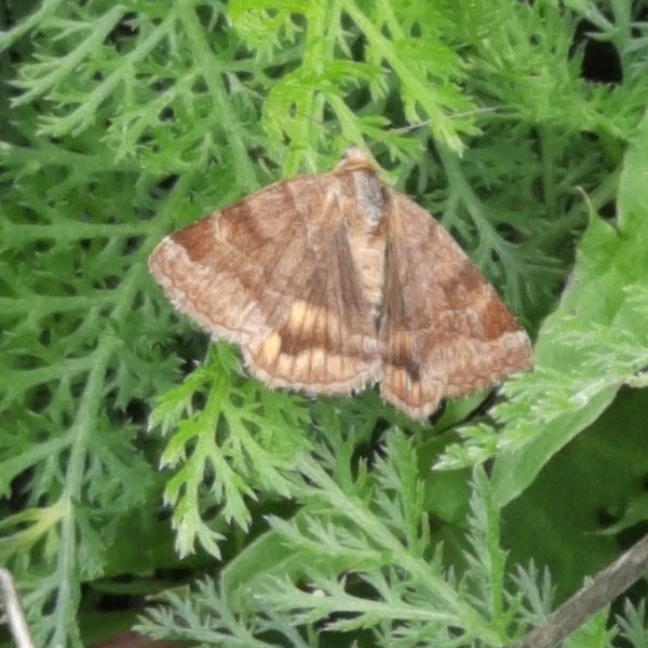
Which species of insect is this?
Euclidia glyphica
